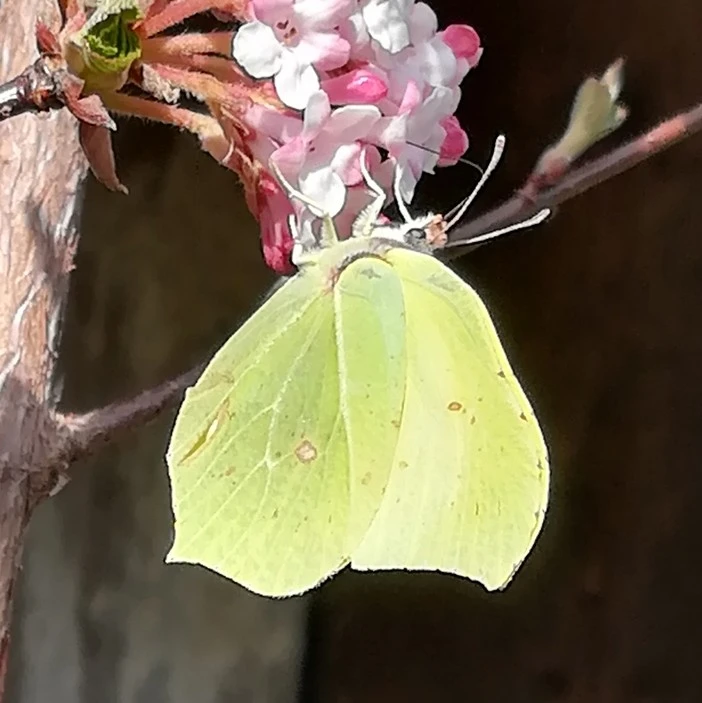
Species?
Gonepteryx rhamni
